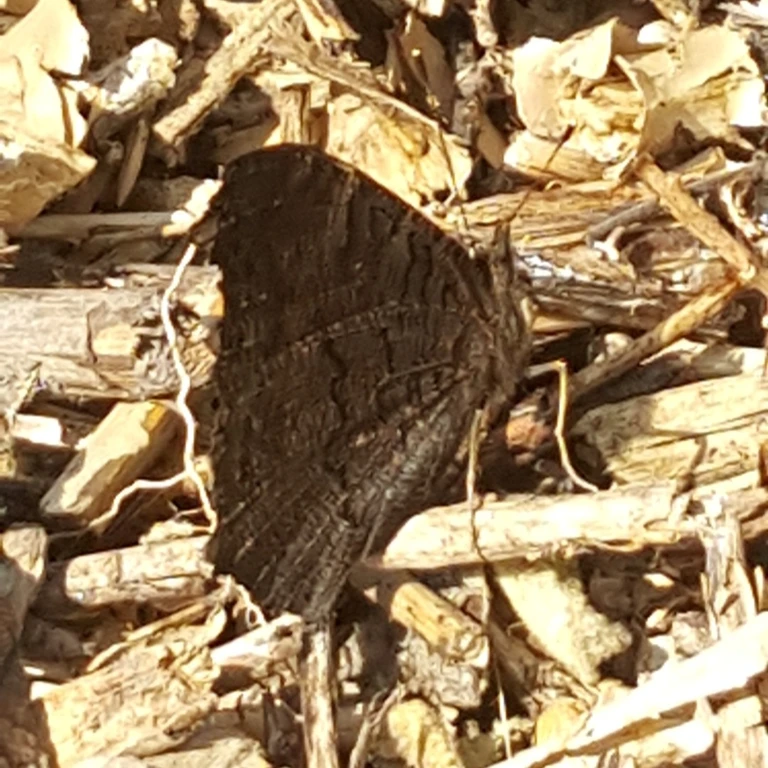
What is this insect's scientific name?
Aglais io
